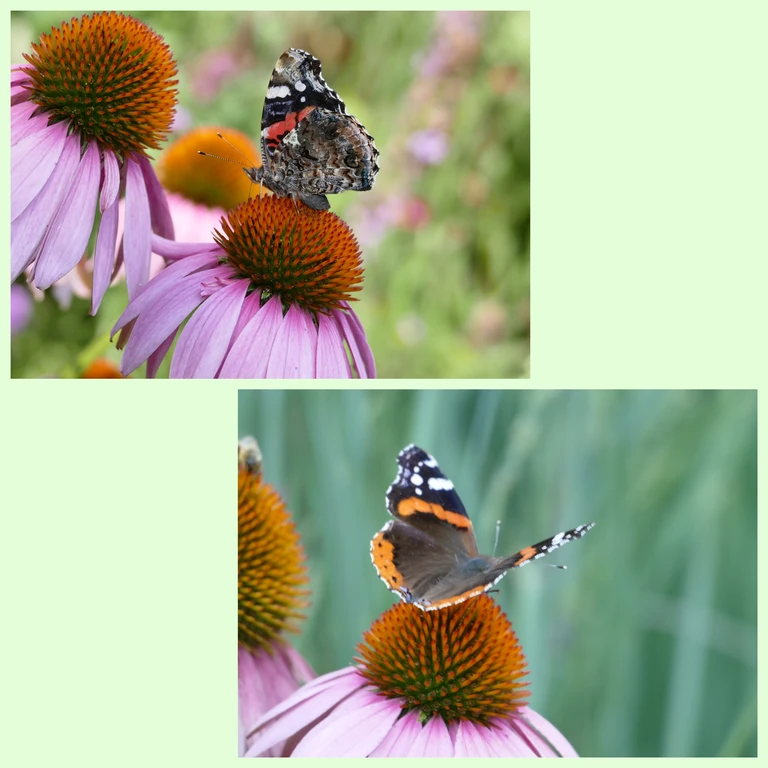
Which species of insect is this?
Vanessa atalanta
